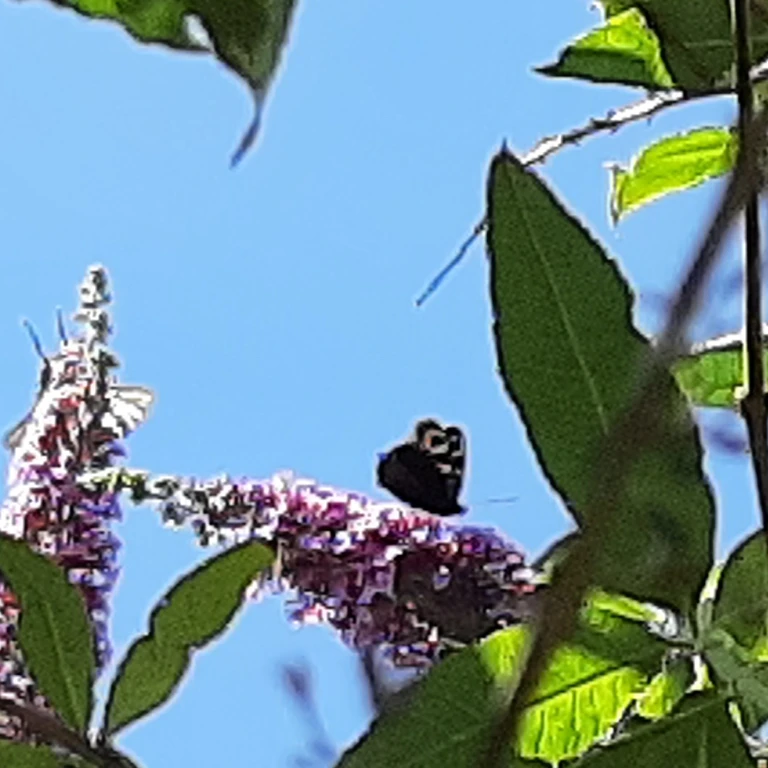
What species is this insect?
Aglais io
